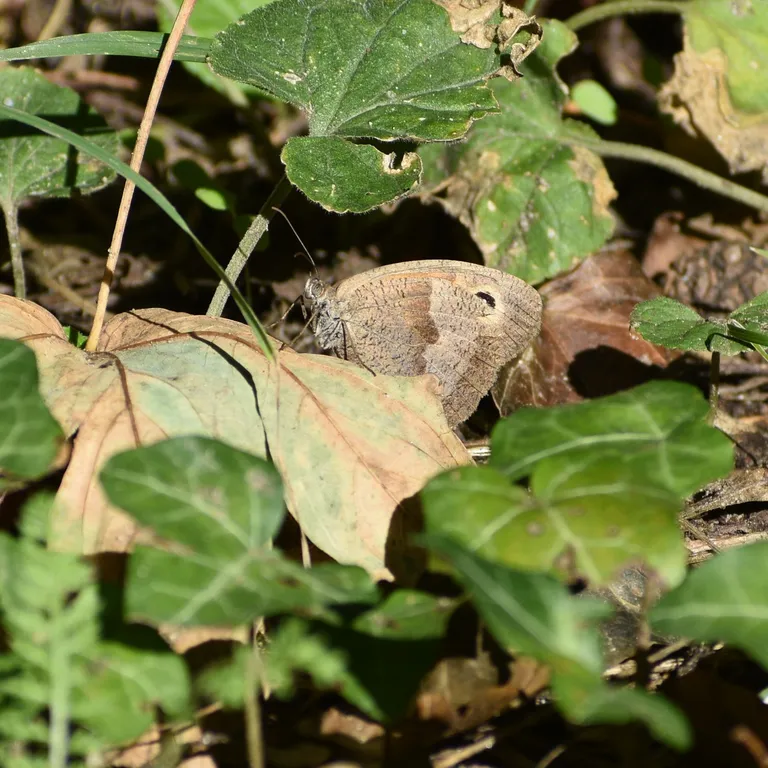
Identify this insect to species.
Maniola jurtina
